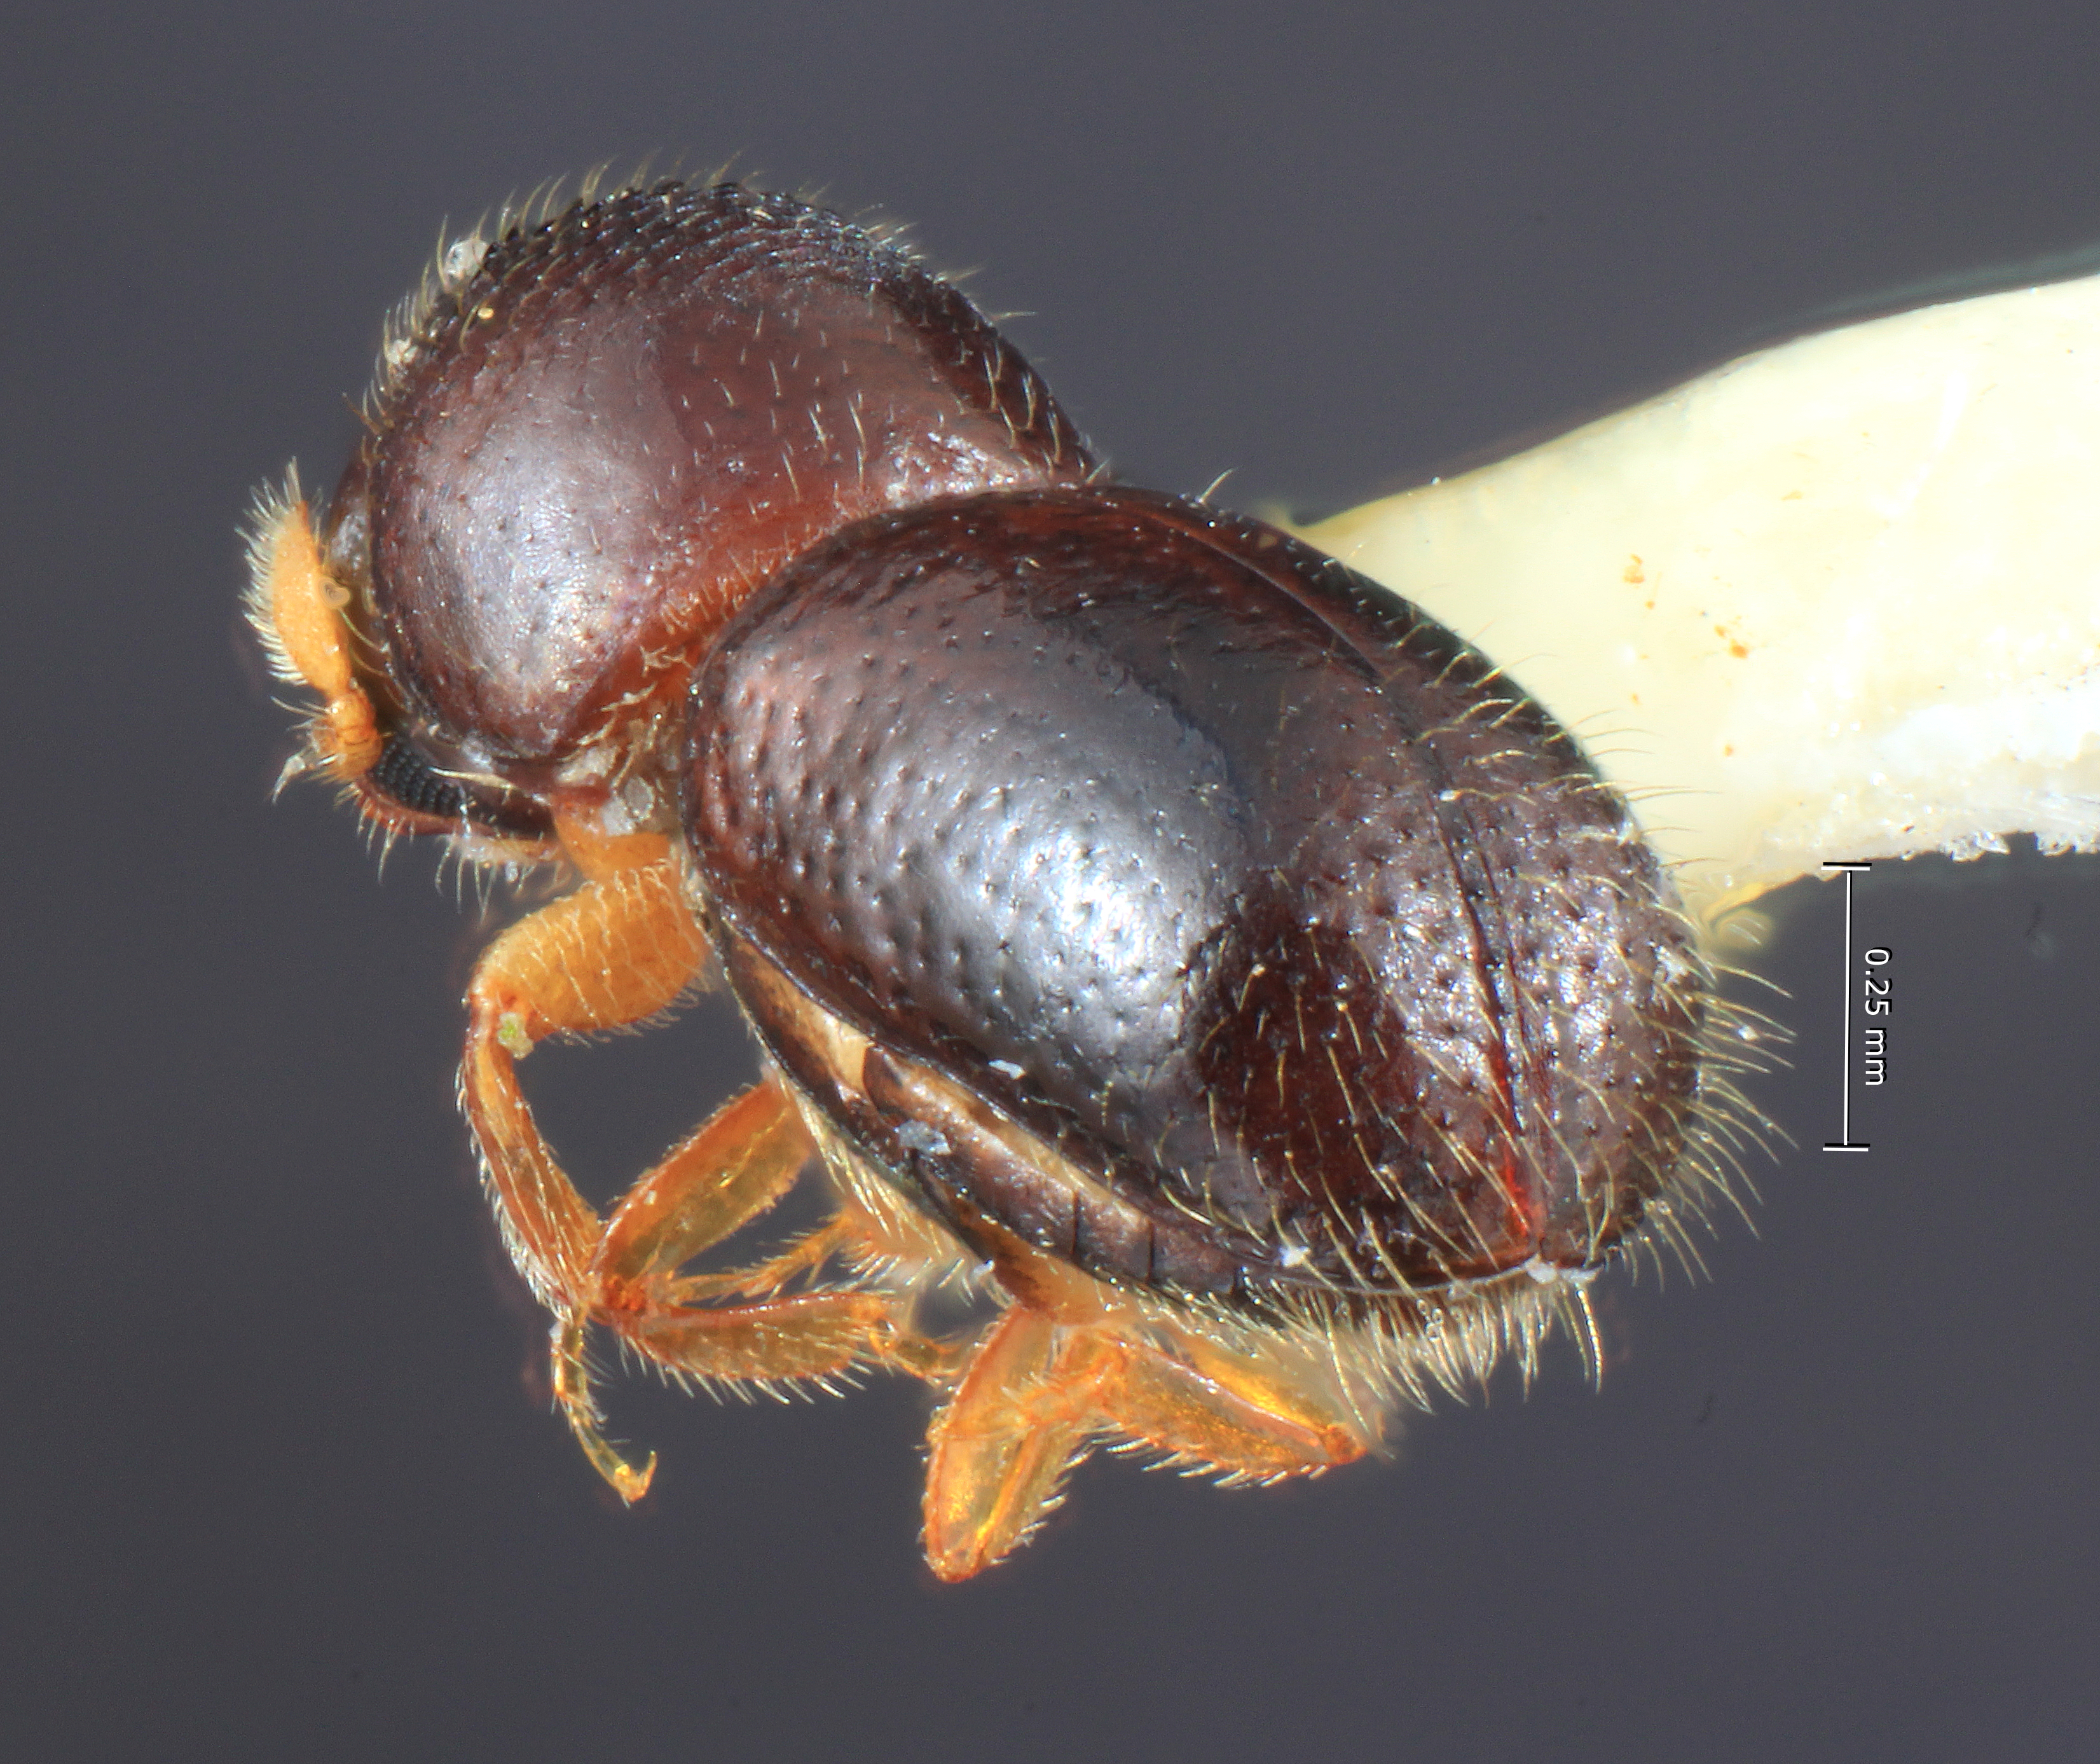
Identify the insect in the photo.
Corthyloxiphus aztecus
